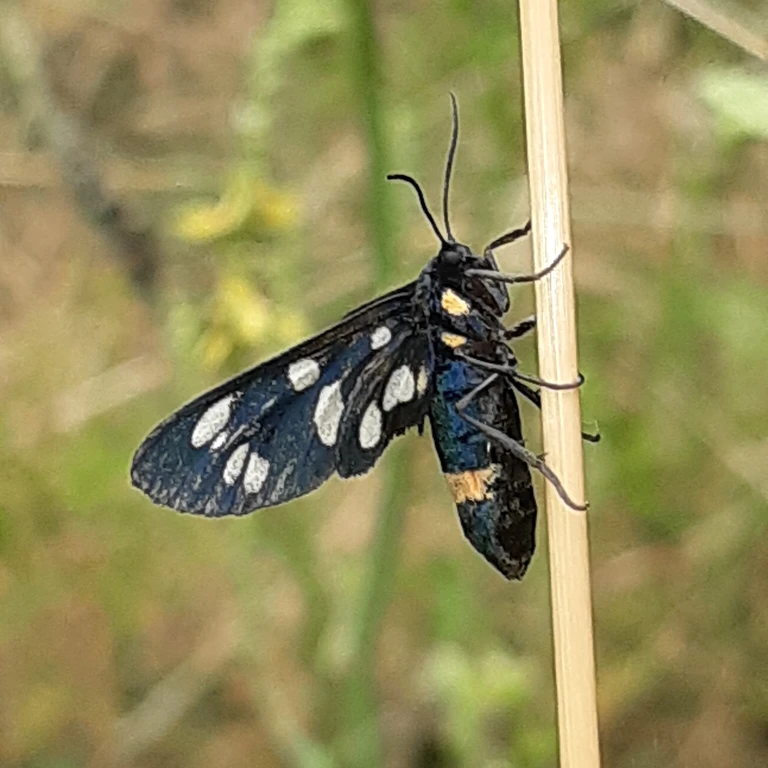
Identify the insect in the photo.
Amata phegea
